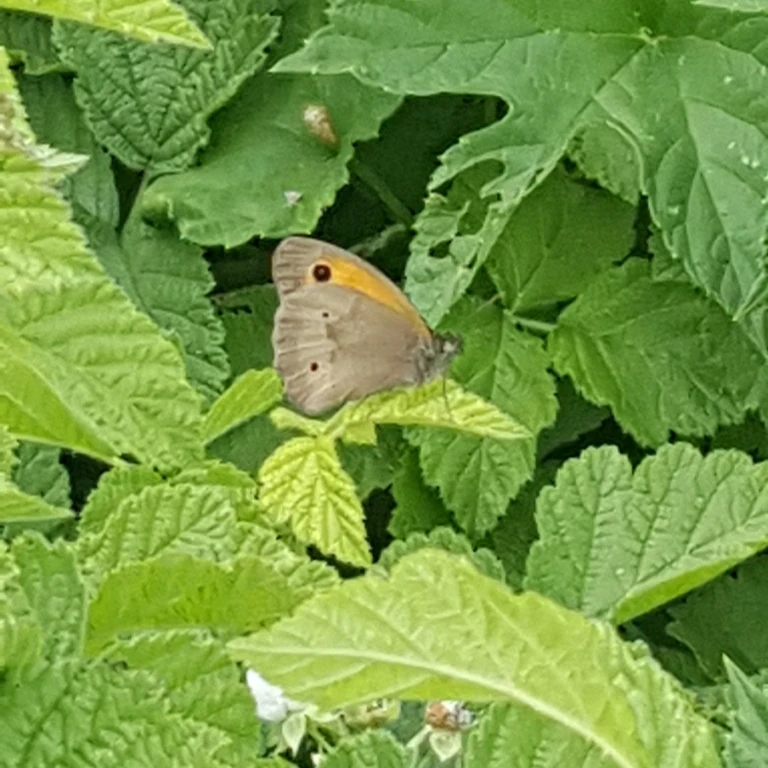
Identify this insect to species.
Maniola jurtina
